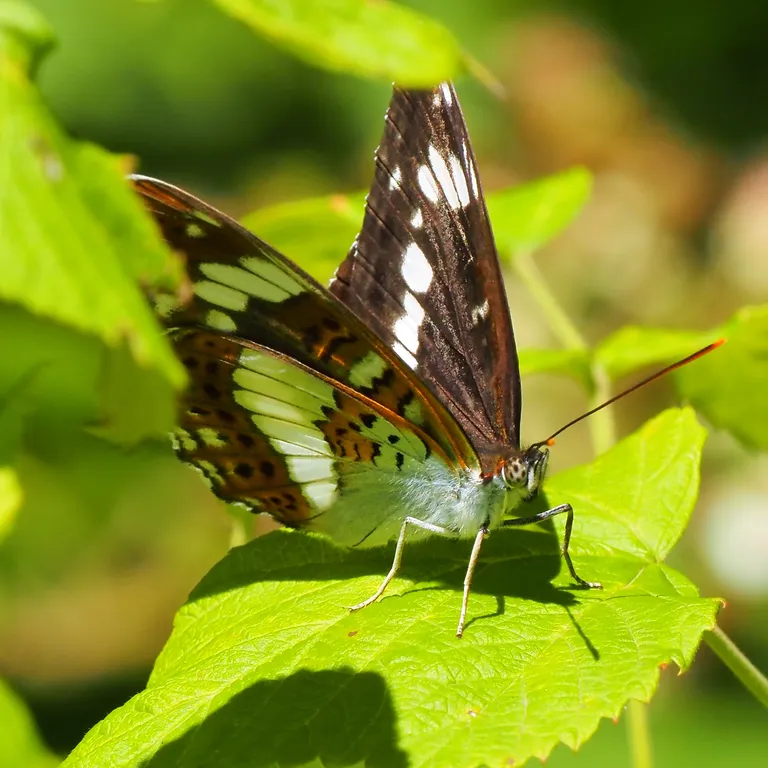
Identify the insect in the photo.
Limenitis camilla (also Ladoga camilla)
